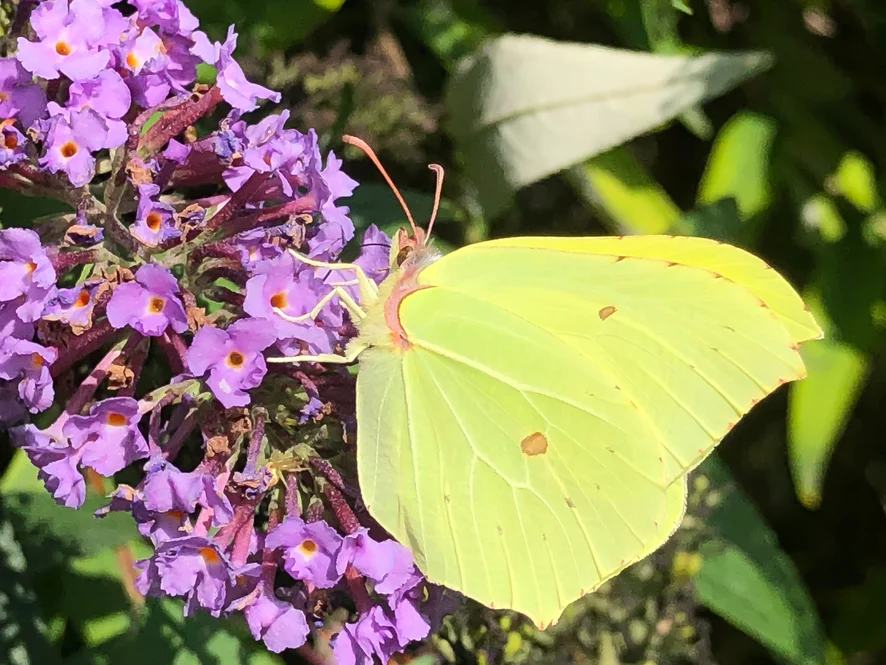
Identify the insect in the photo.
Gonepteryx rhamni
